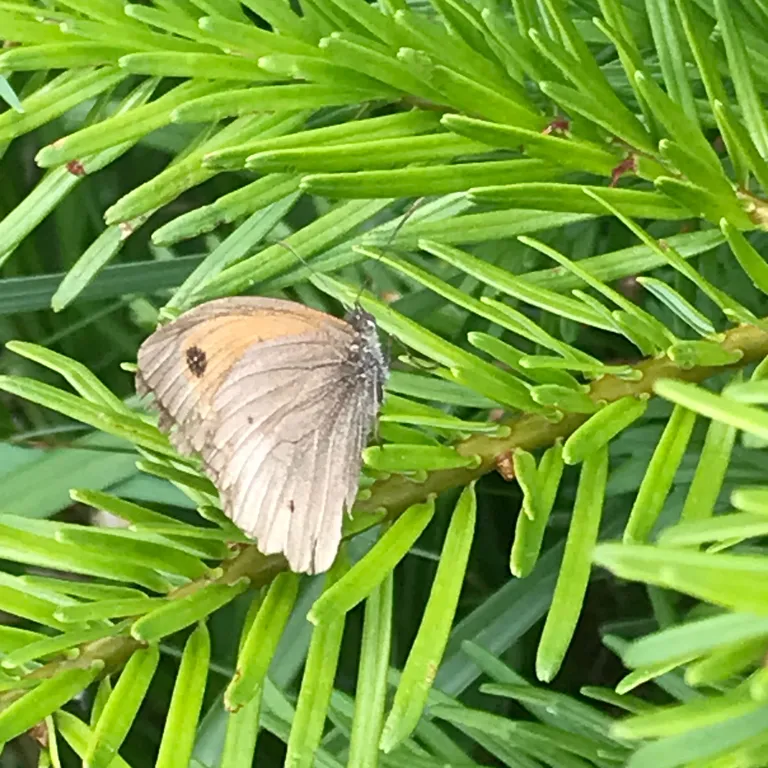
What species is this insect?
Maniola jurtina
